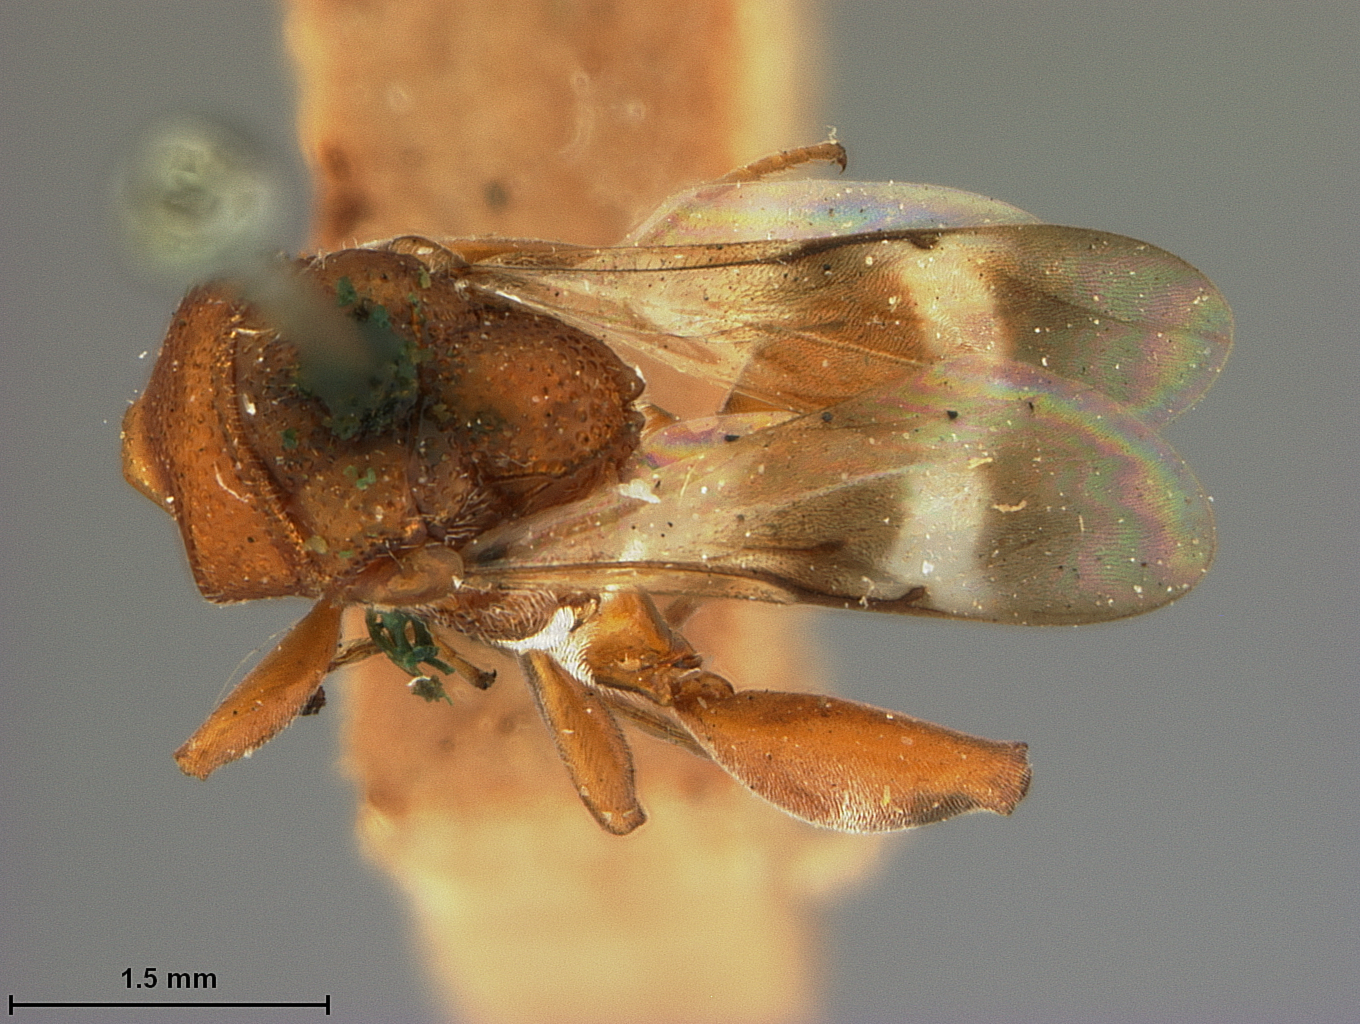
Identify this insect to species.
Stomatocera rubra
